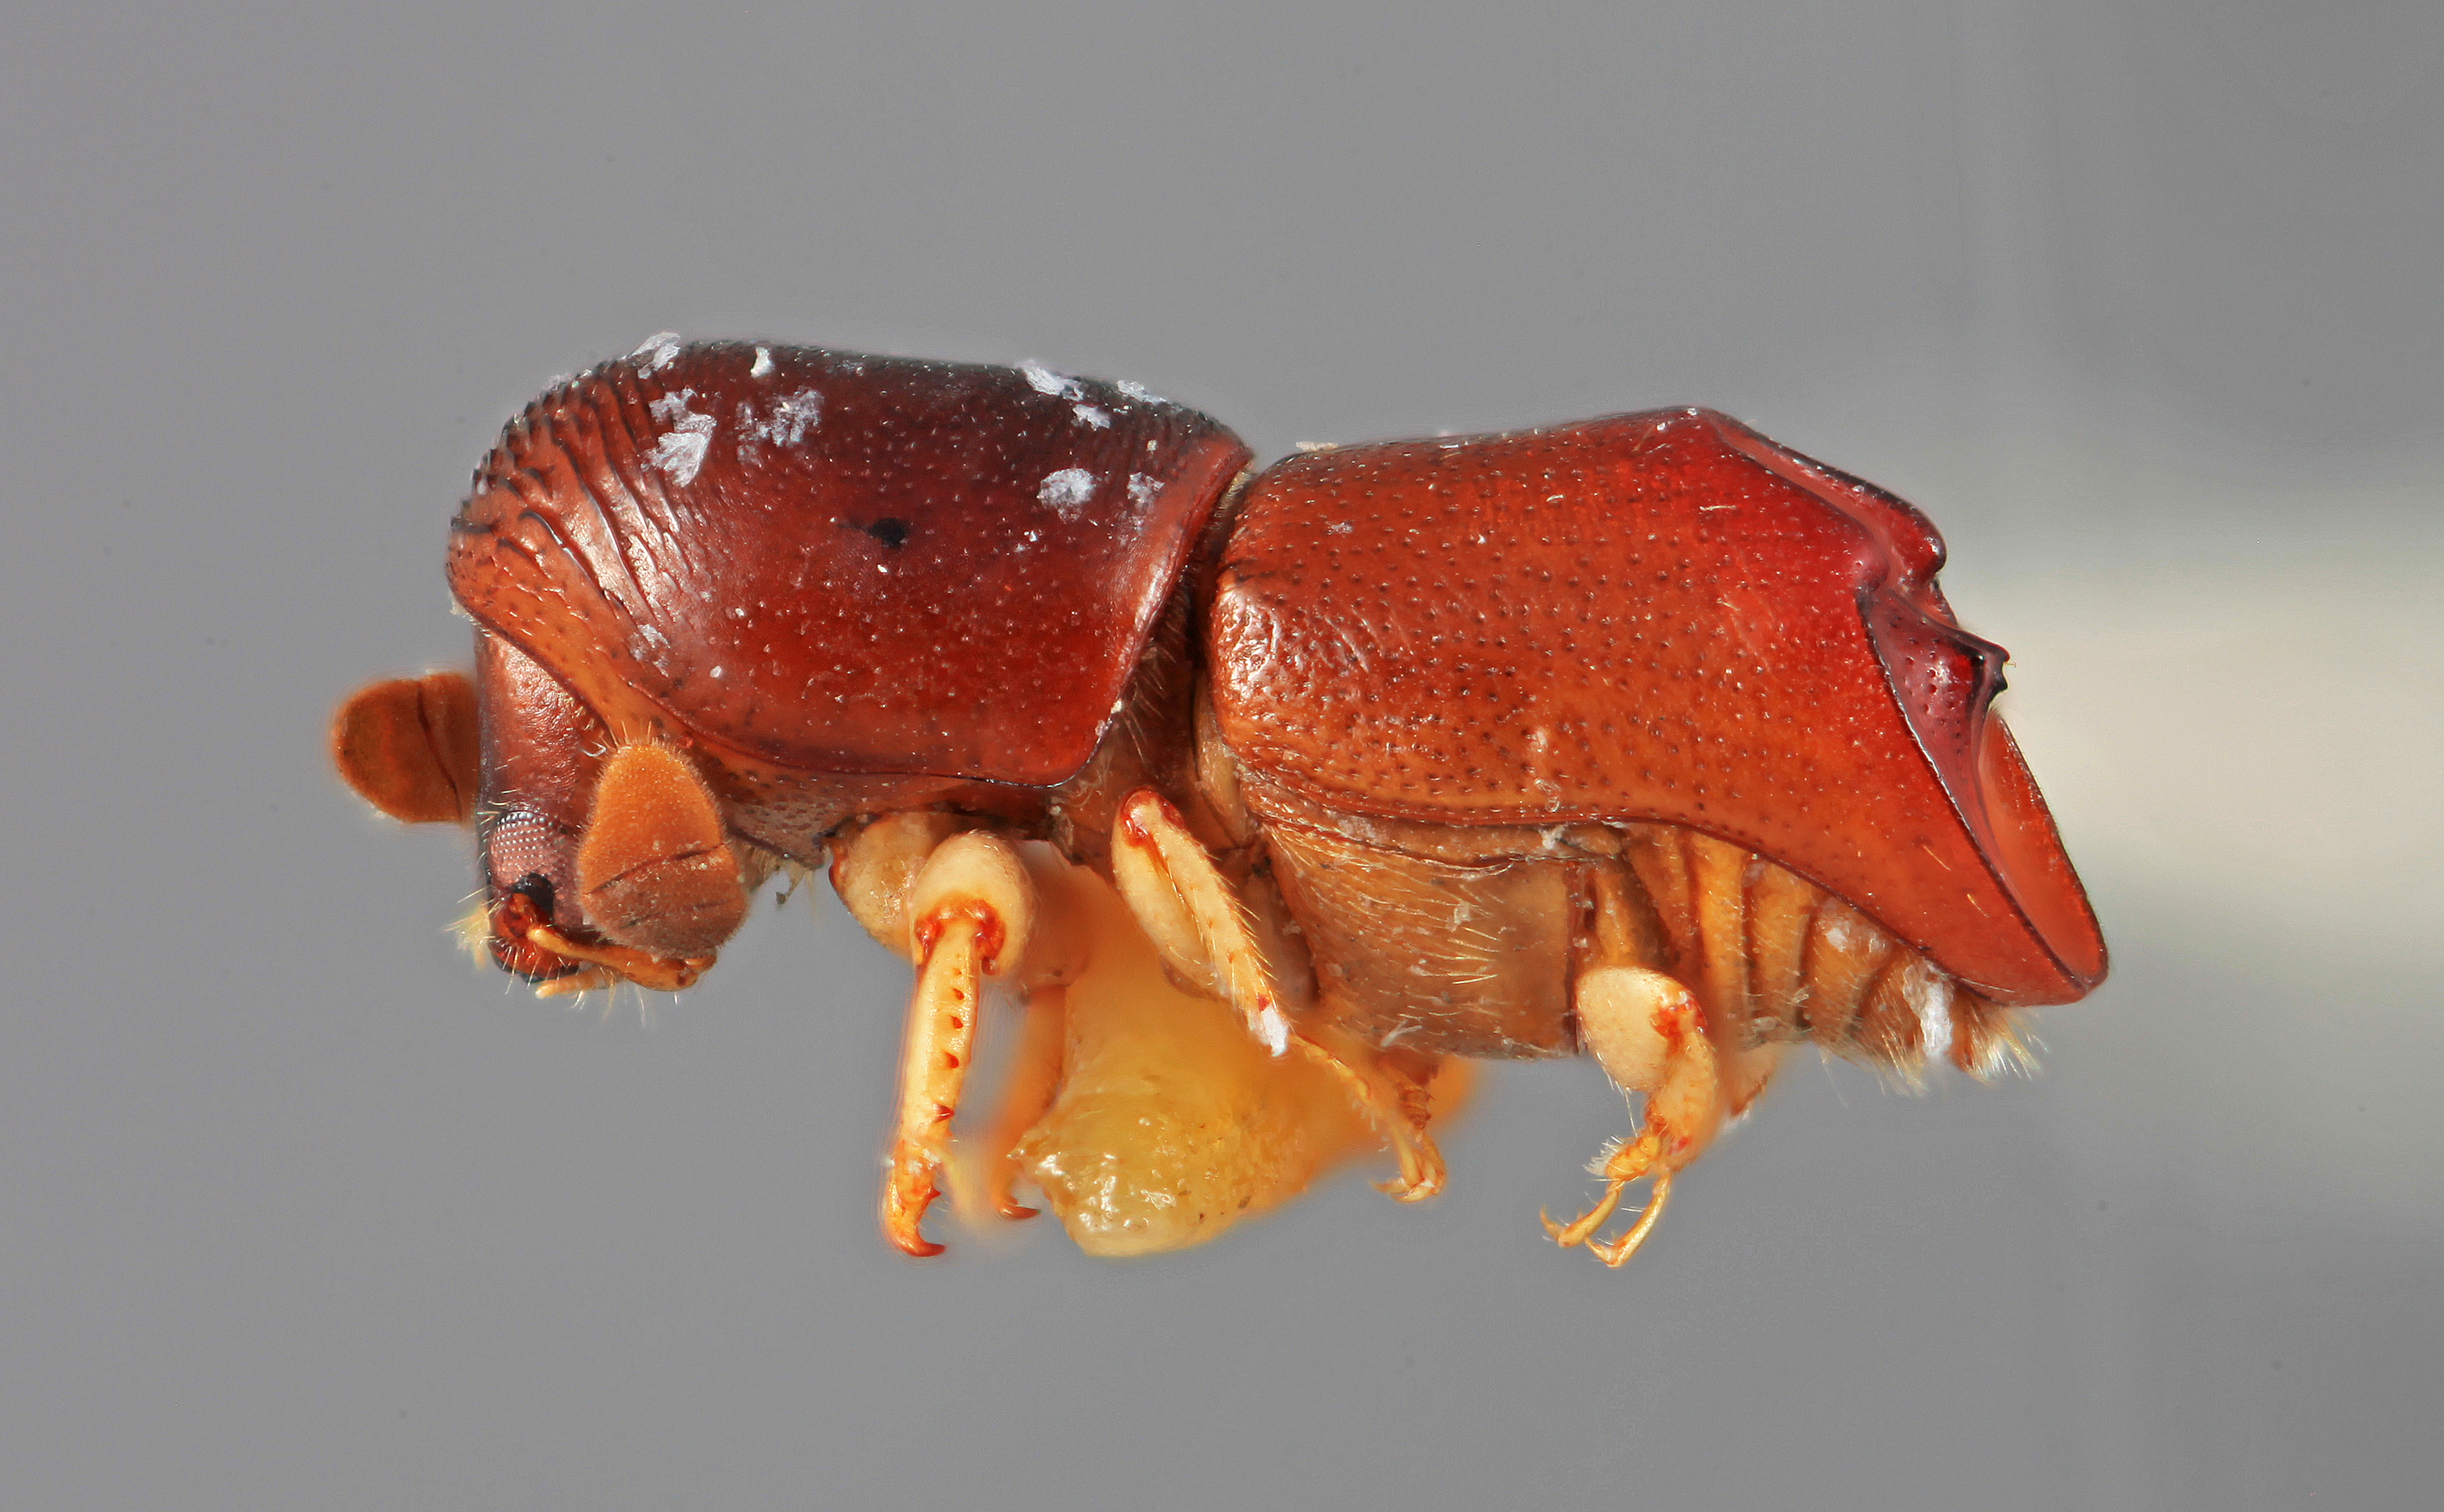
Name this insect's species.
Amphicranus brevior
